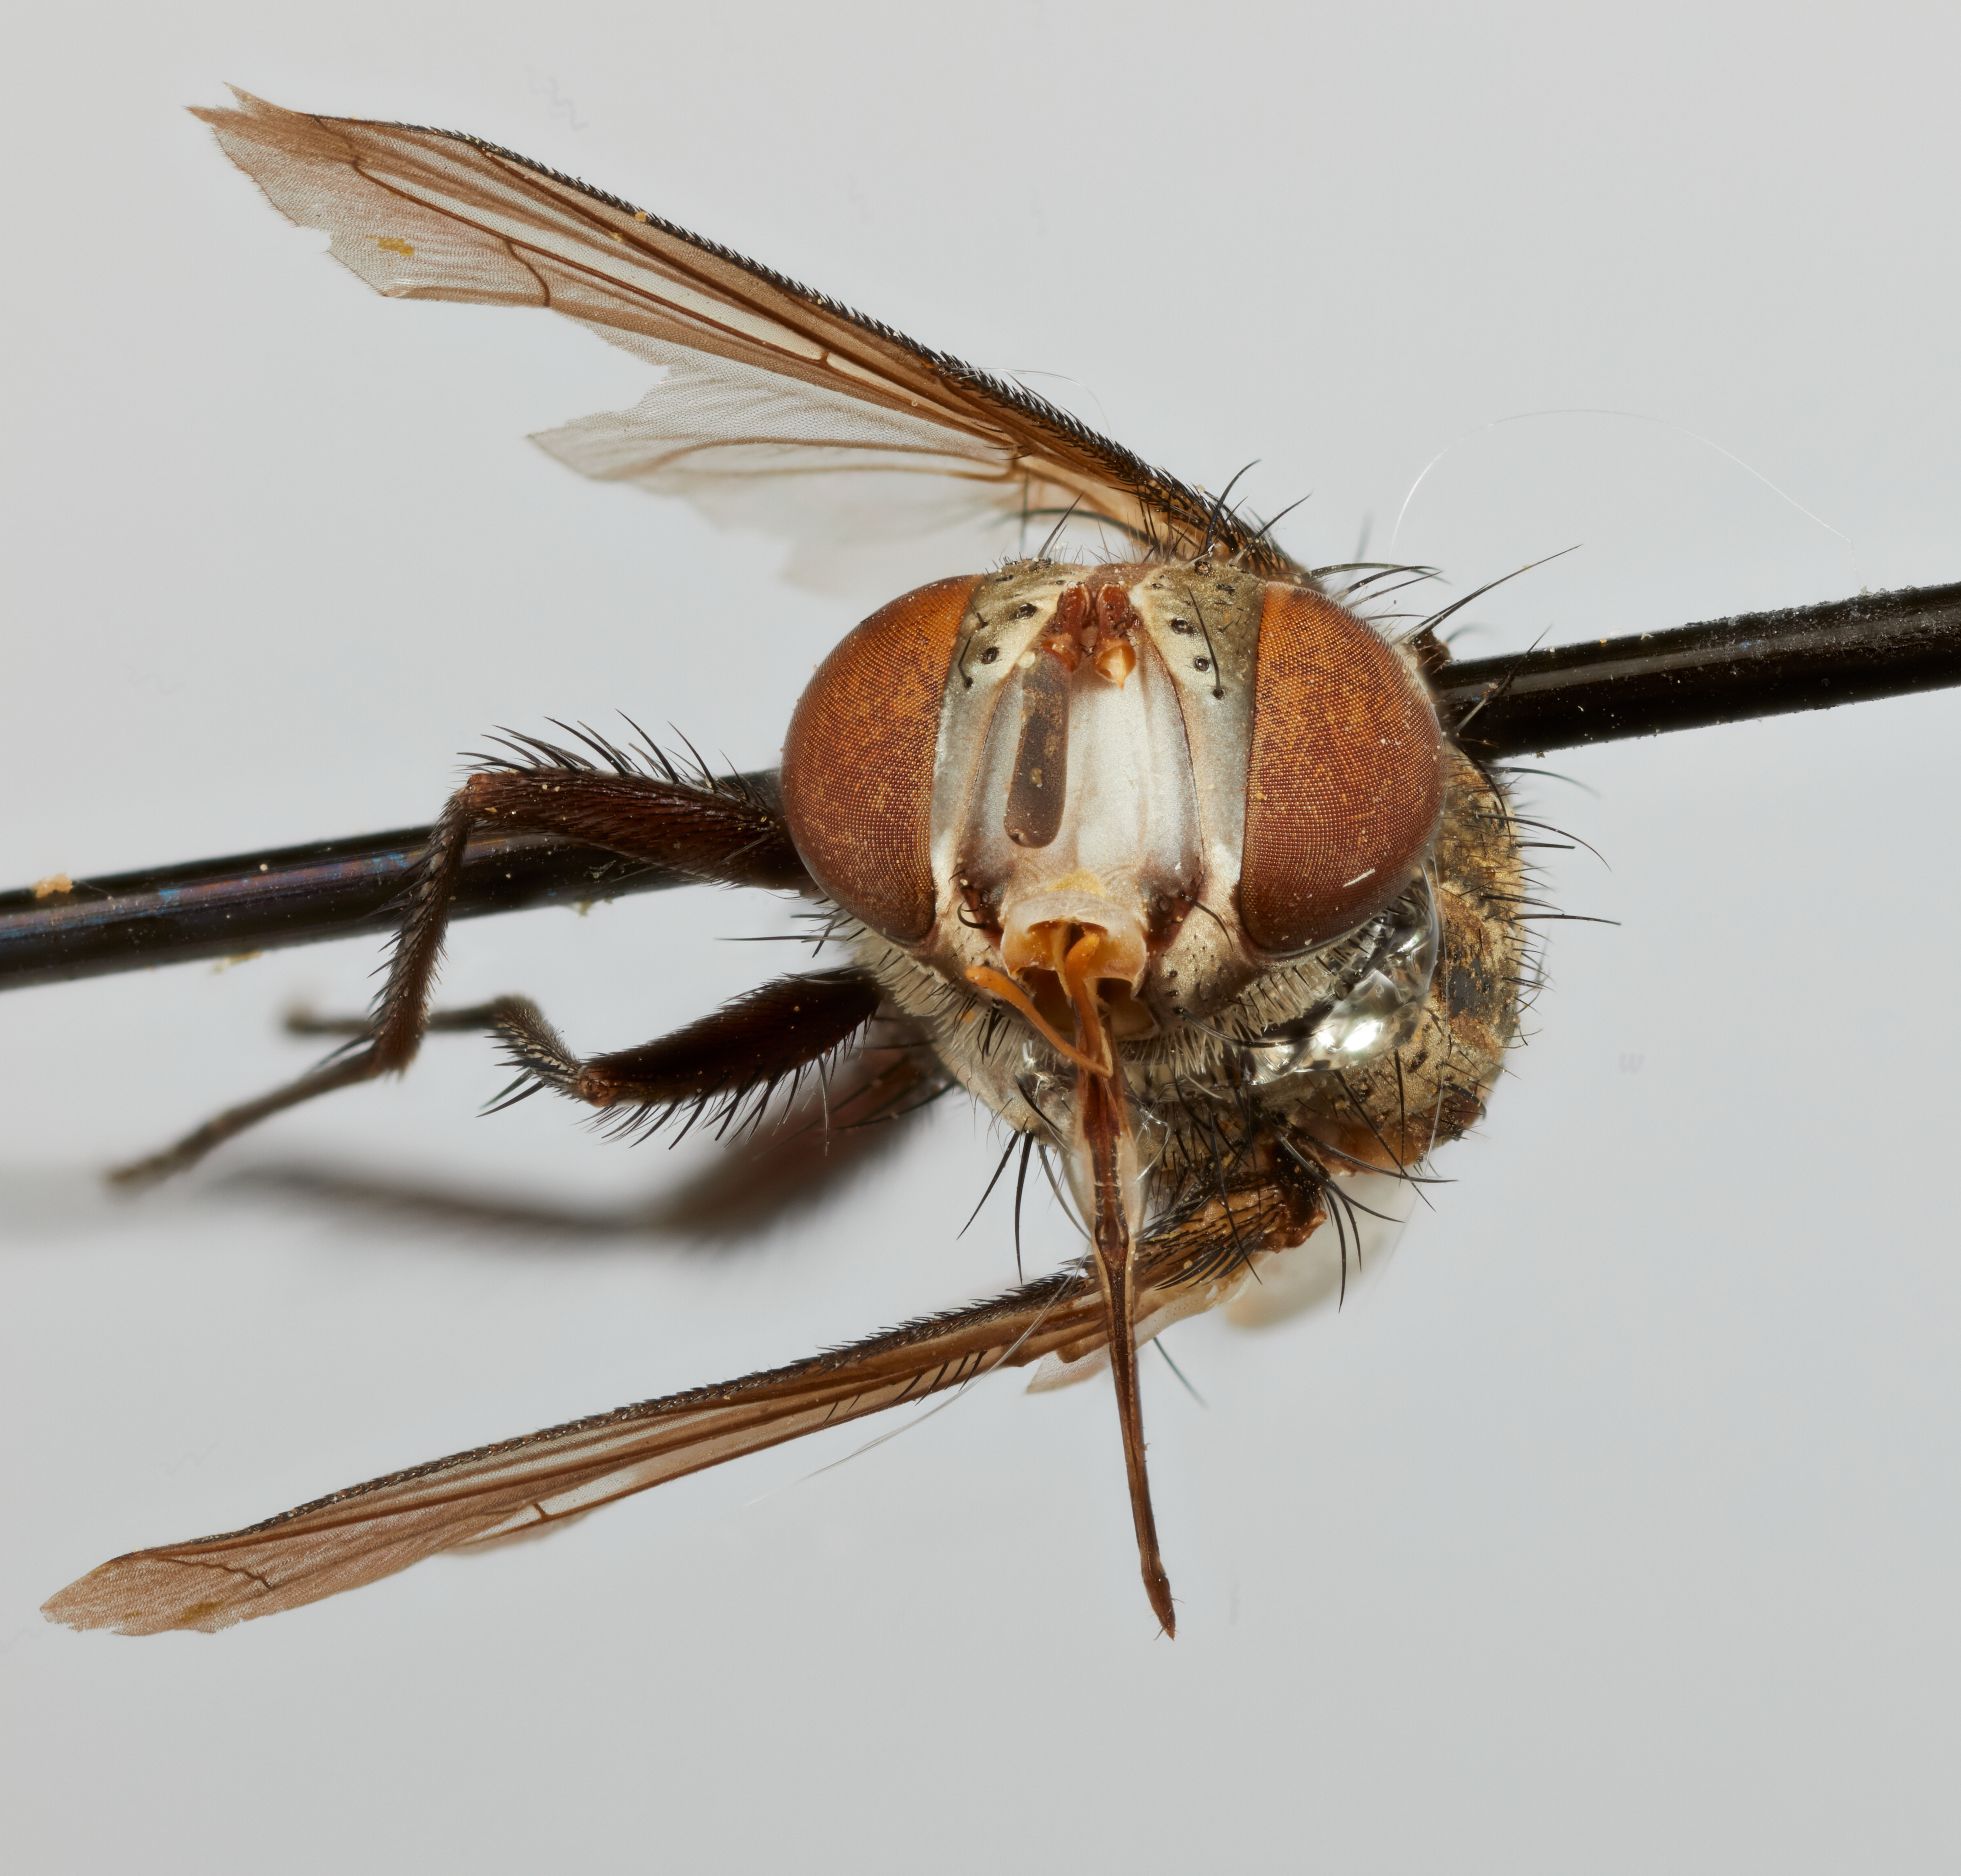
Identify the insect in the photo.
Microsillus pollinosus
